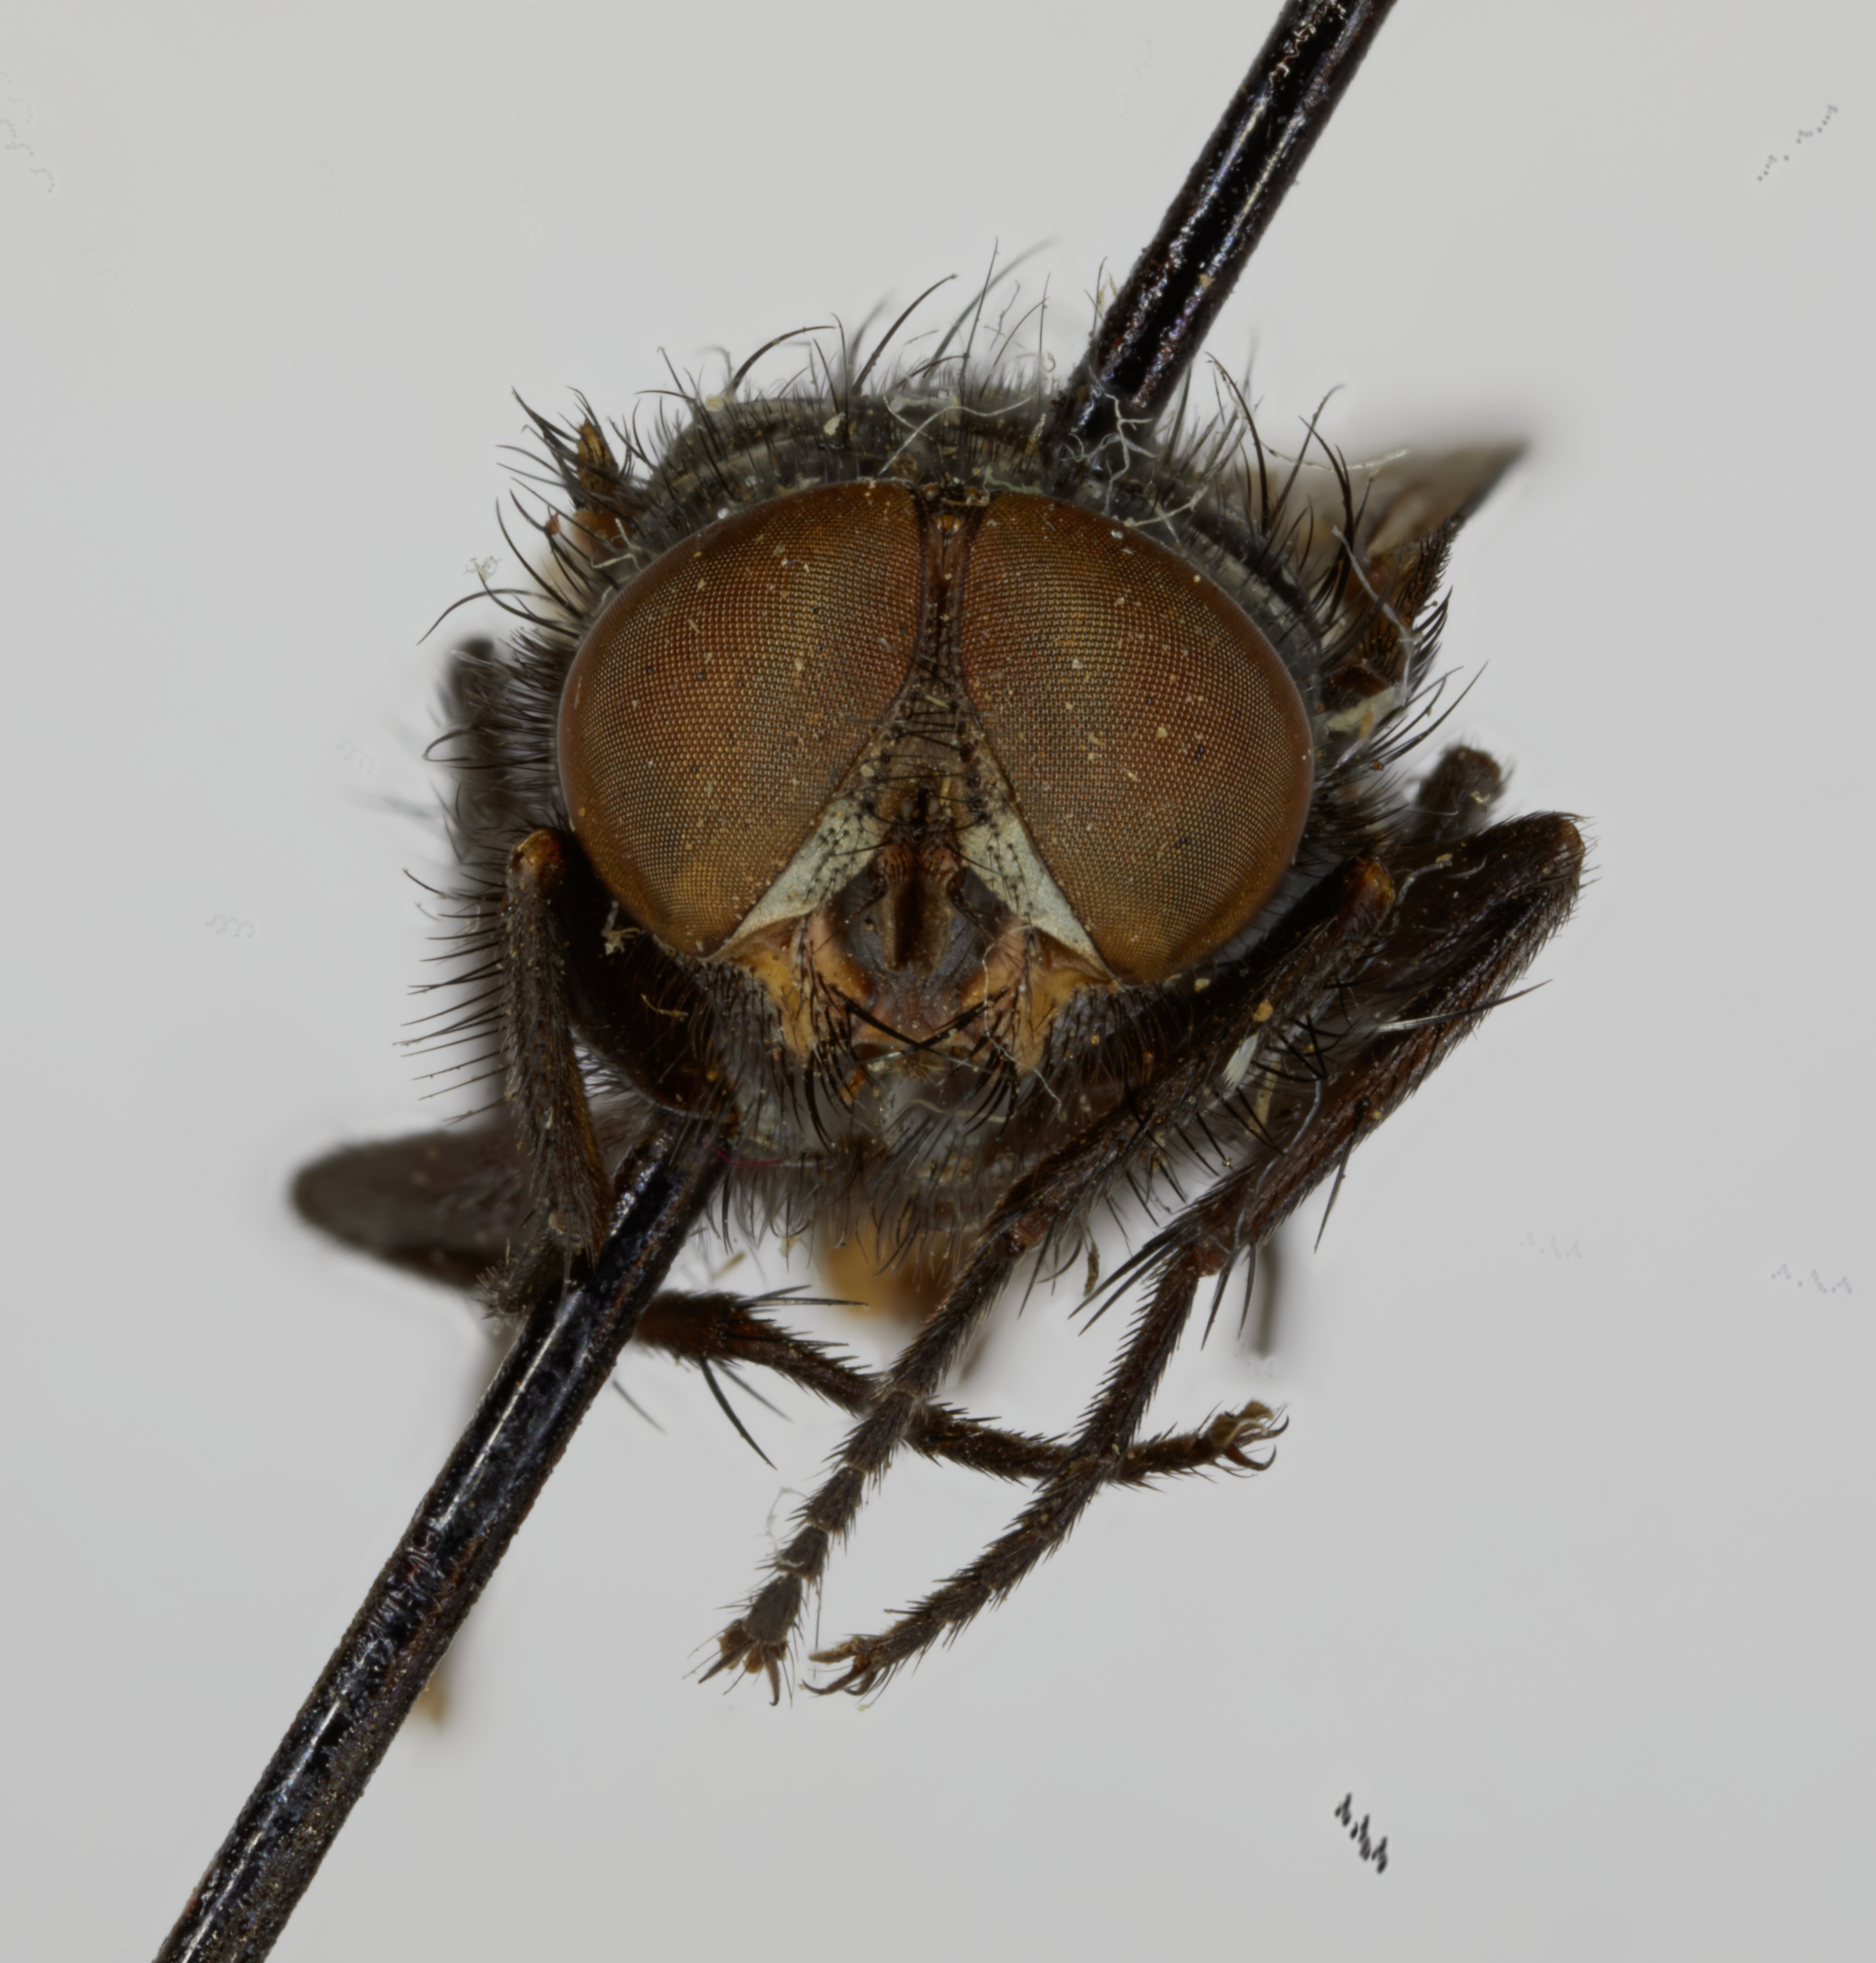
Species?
Protocalliphora hirudo
